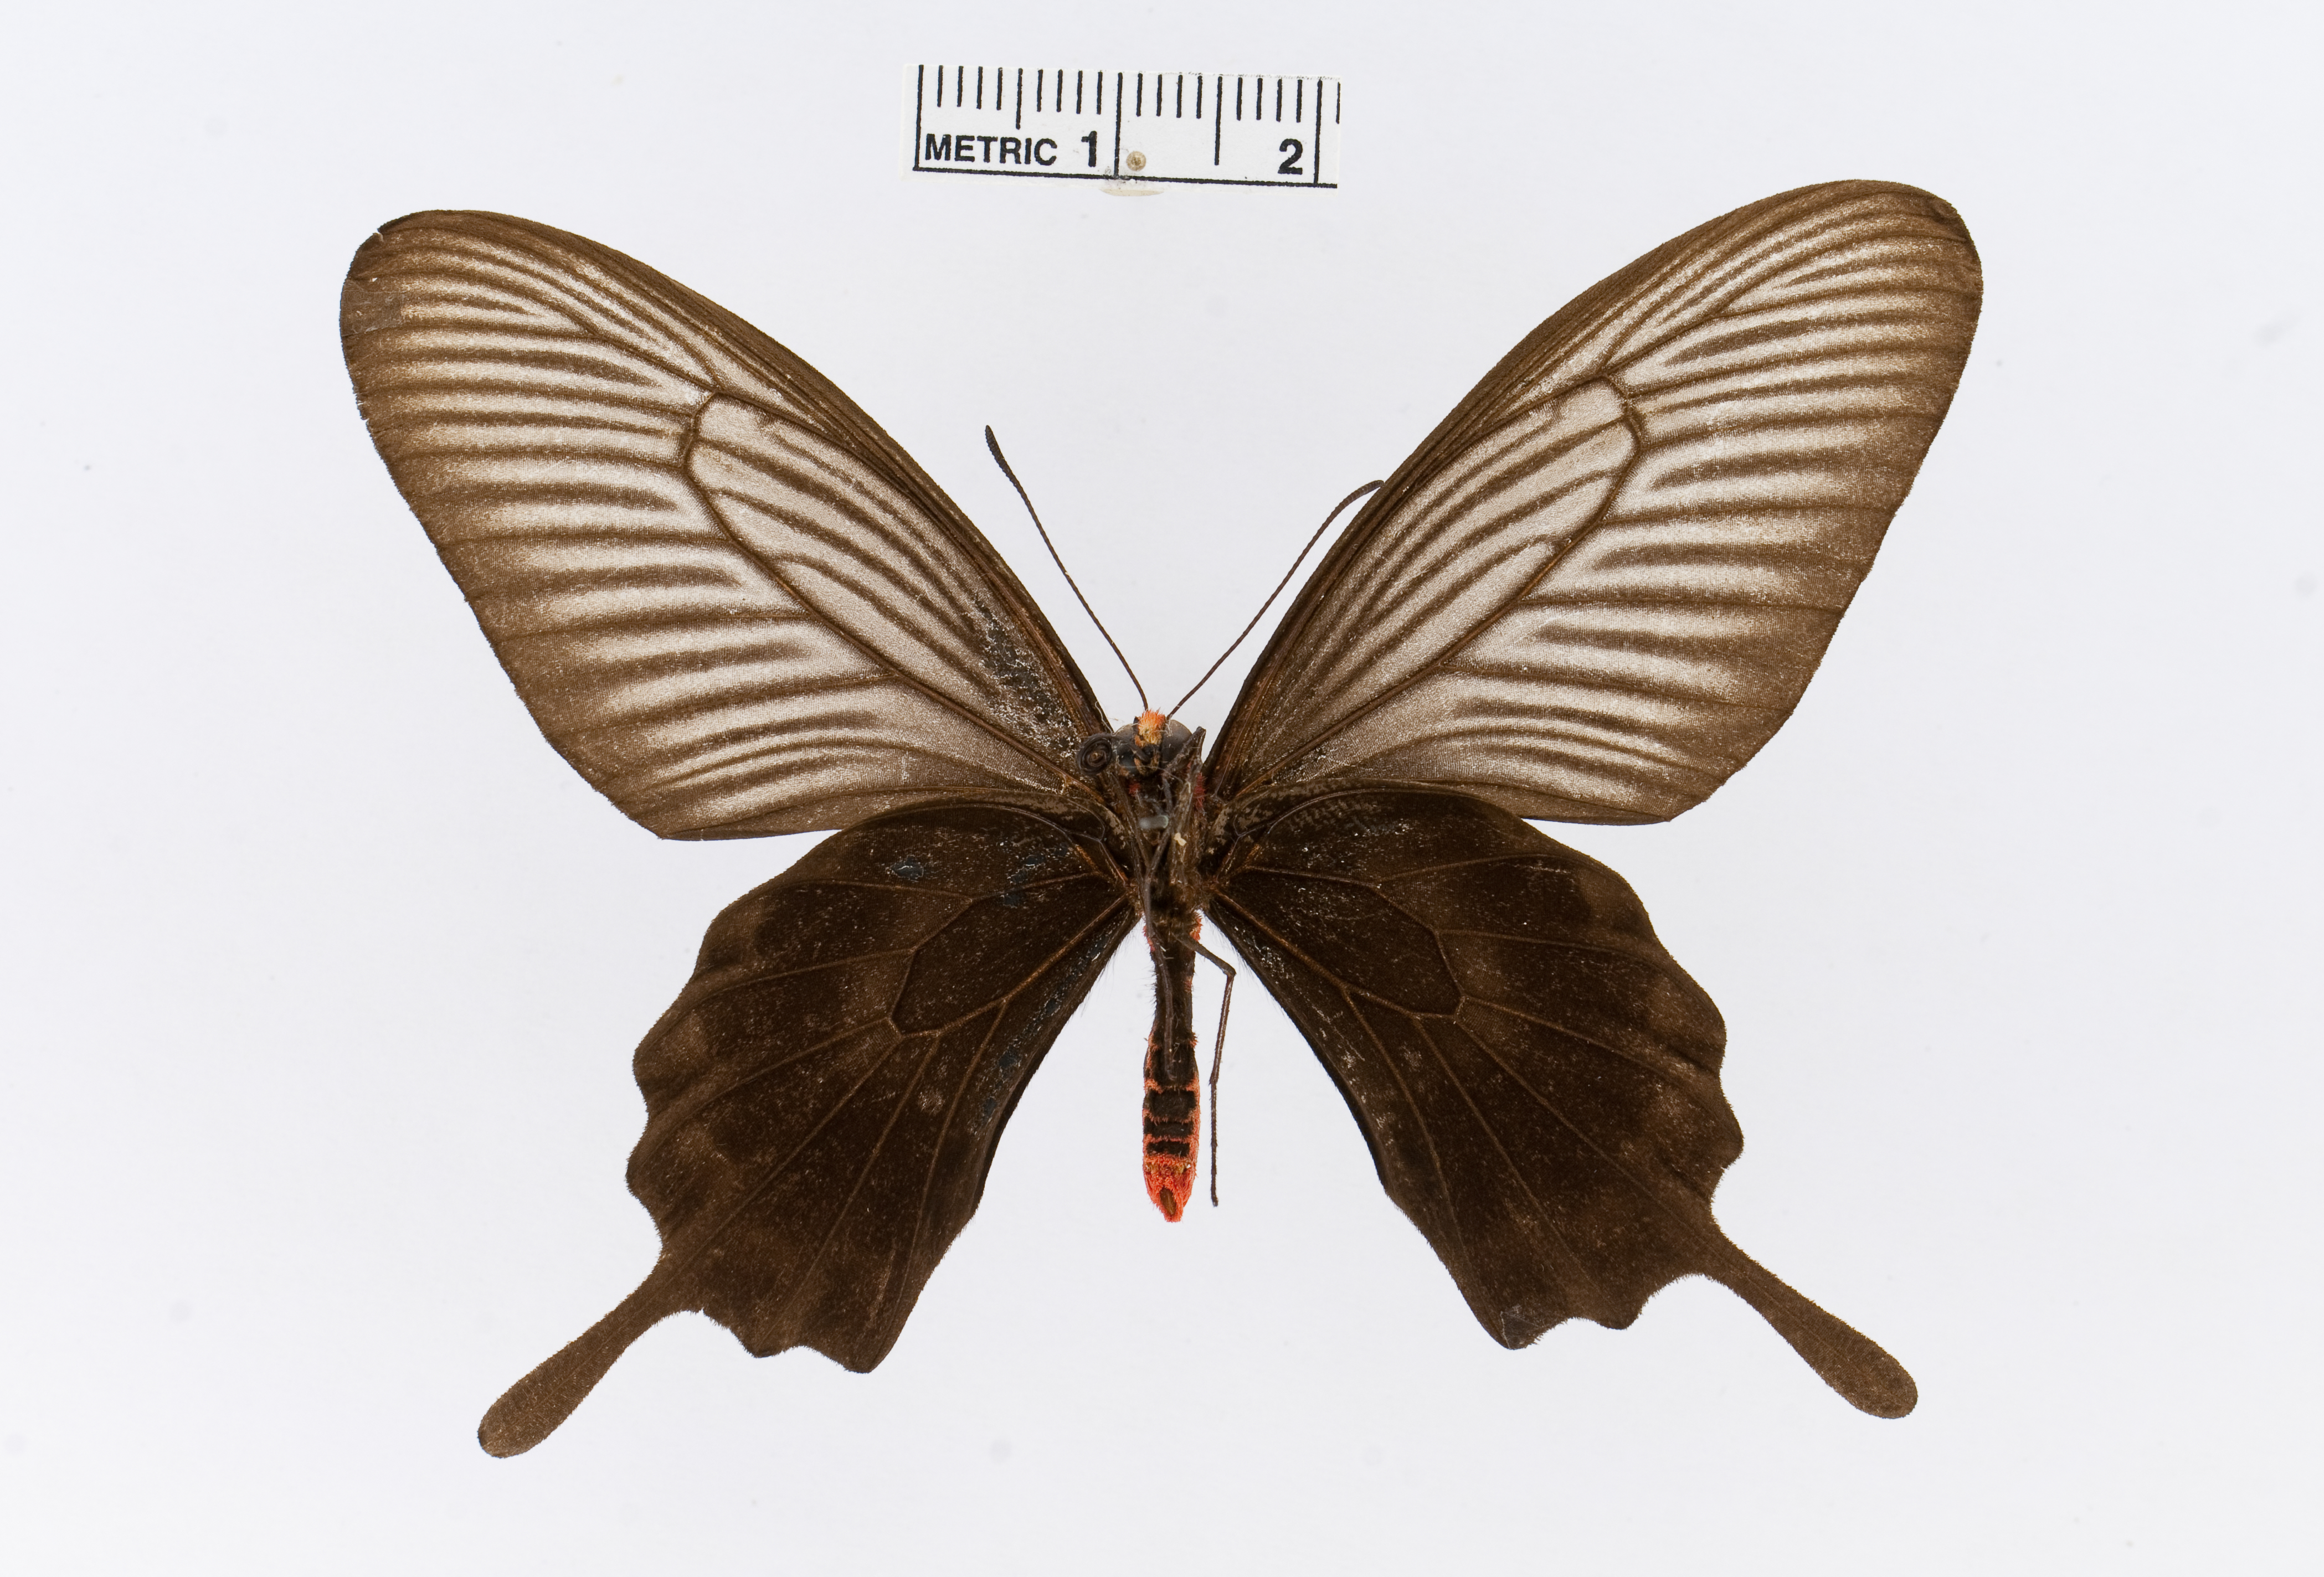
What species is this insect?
Pachliopta atropos
